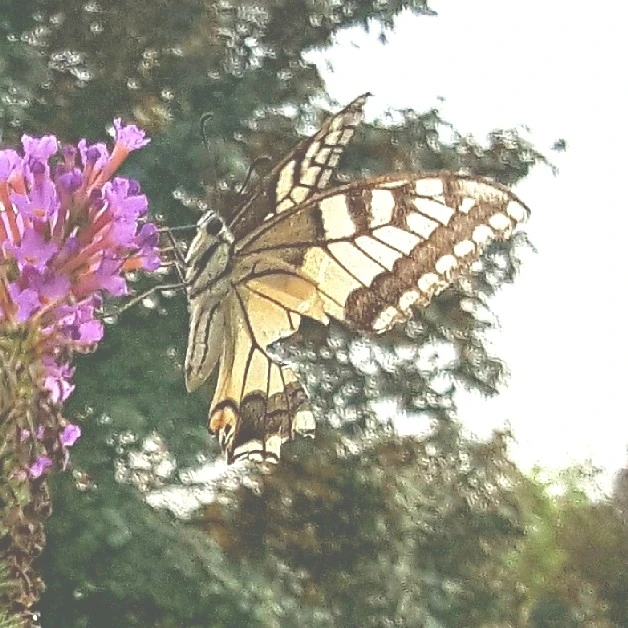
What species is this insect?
Papilio machaon
